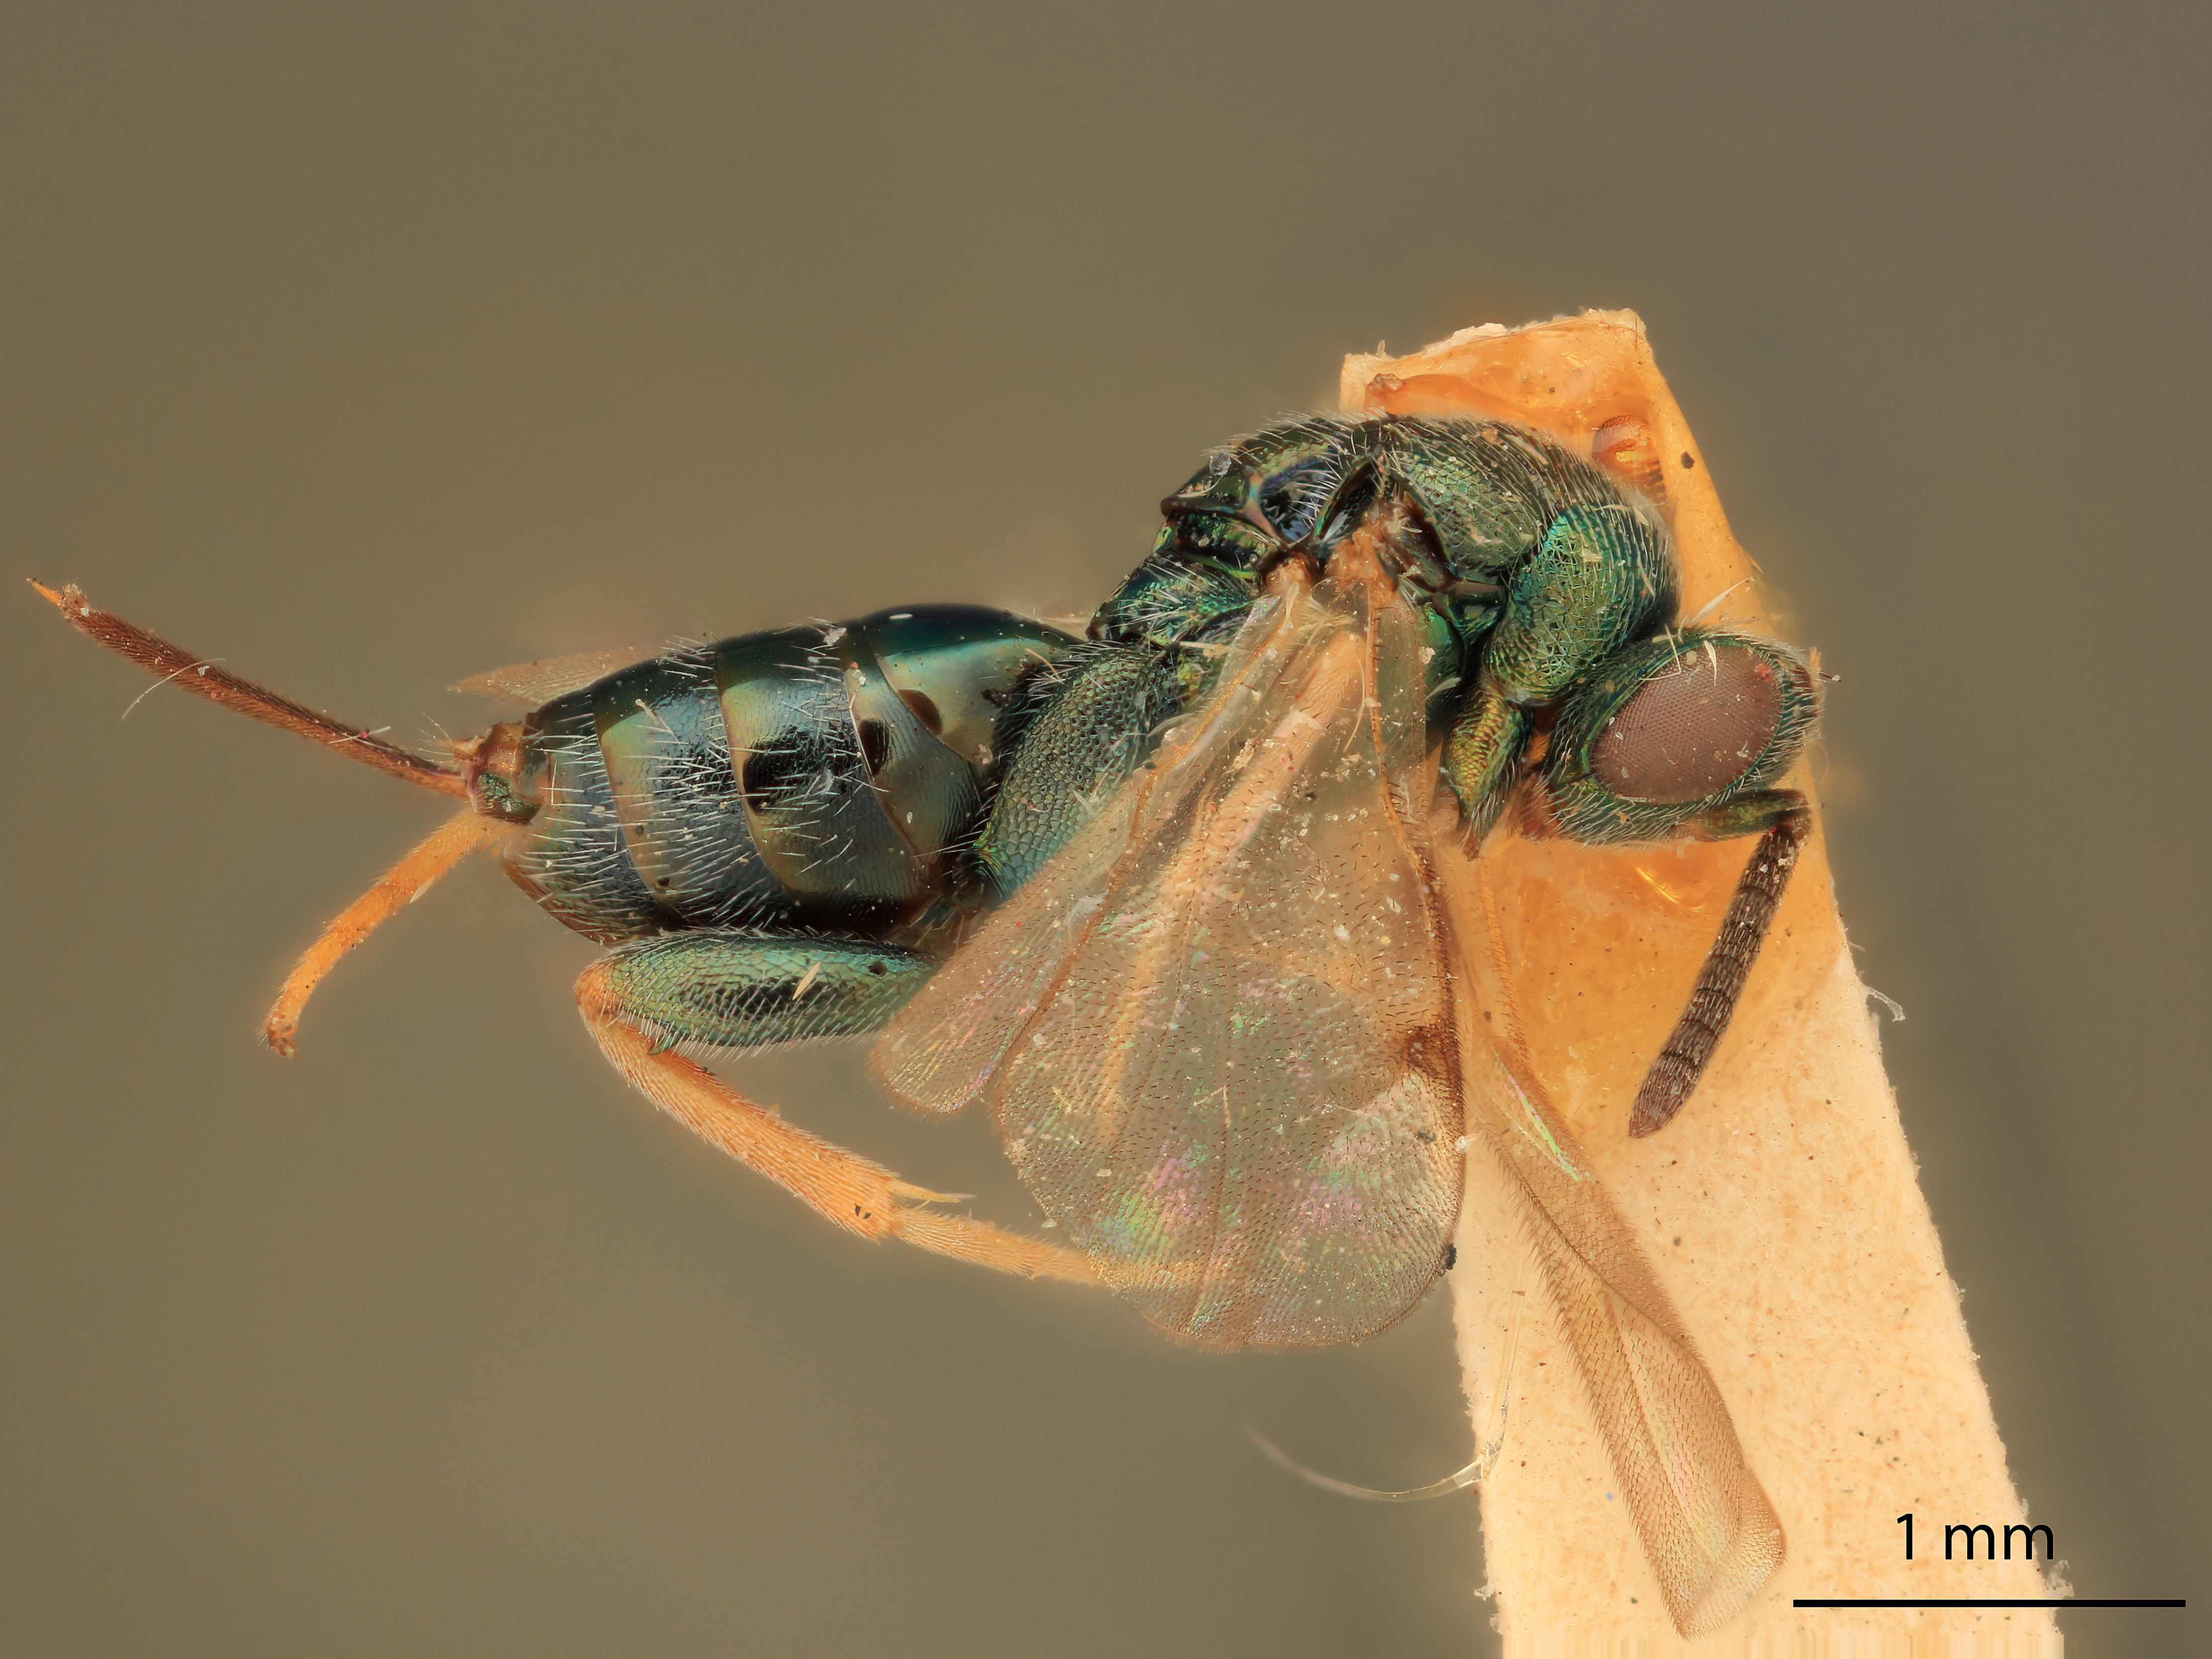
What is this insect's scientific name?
Monodontomerus subobsoletus
